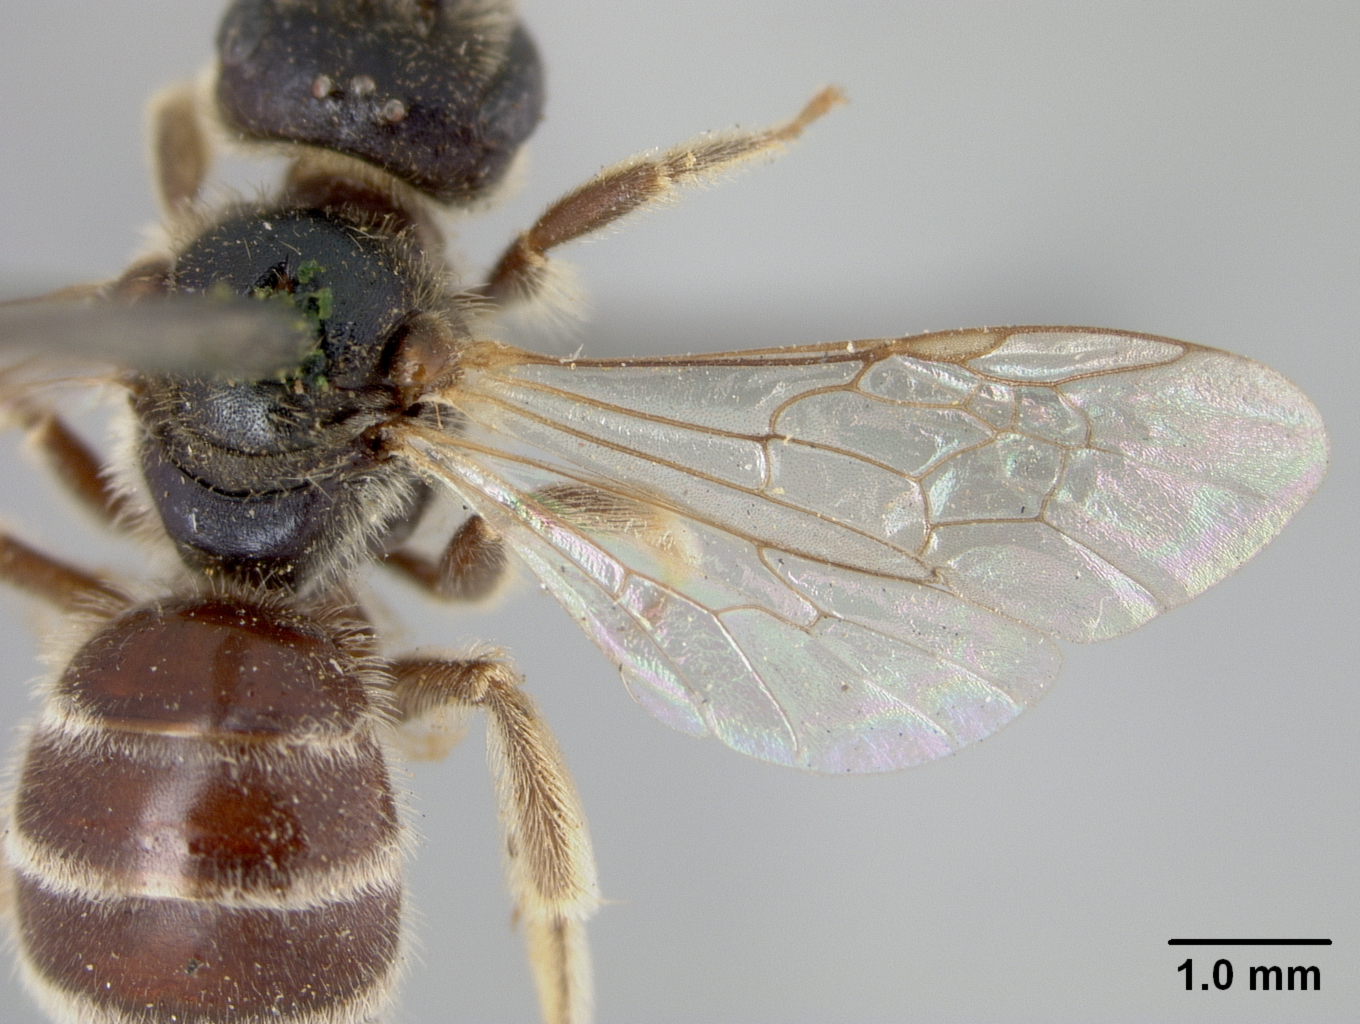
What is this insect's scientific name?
Halictus sansoni
